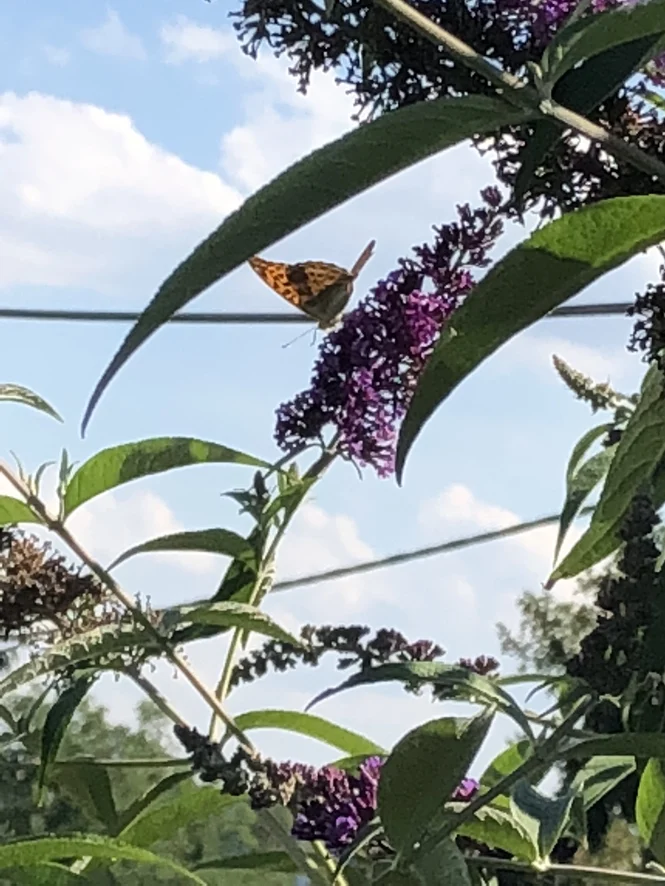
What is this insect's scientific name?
Argynnis paphia
